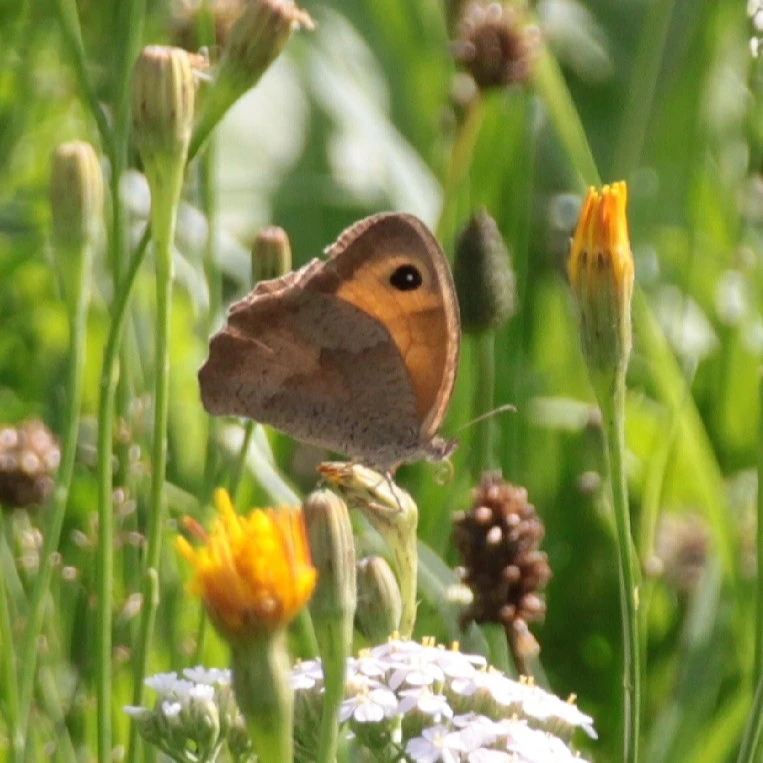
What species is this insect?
Maniola jurtina
